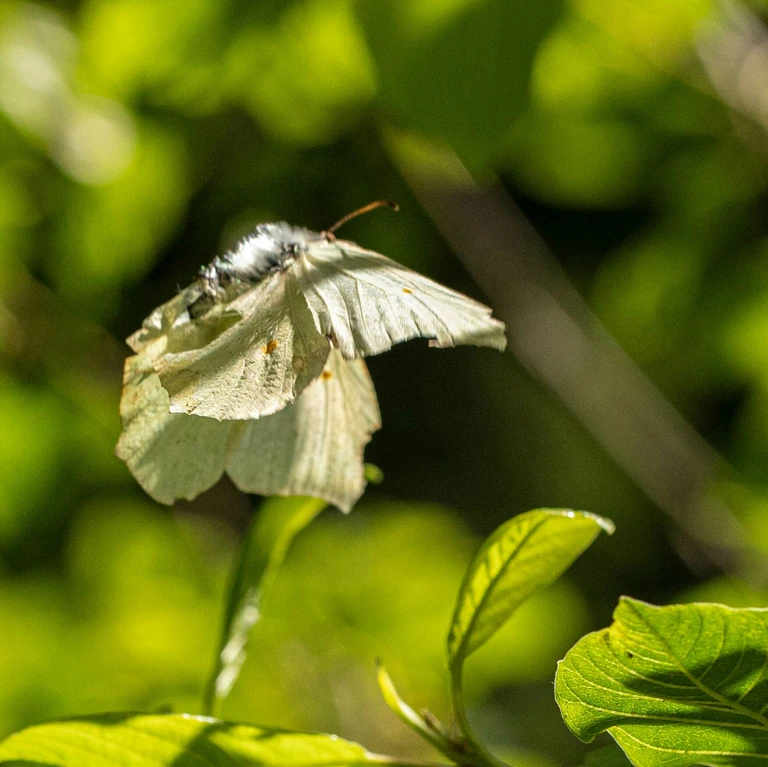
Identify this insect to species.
Gonepteryx rhamni
